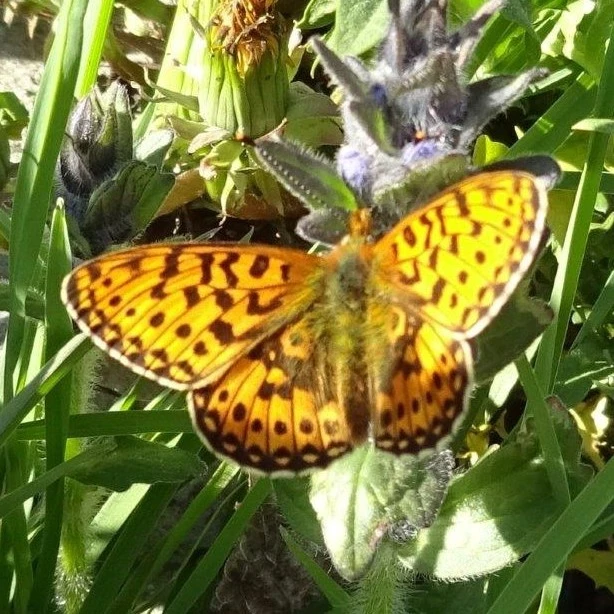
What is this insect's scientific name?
Boloria euphrosyne (also Clossiana euphrosyne)
